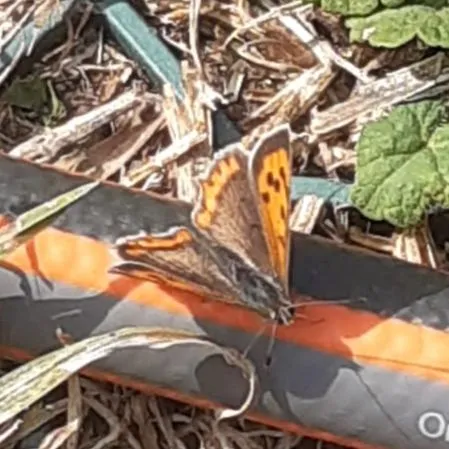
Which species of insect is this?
Lycaena phlaeas
